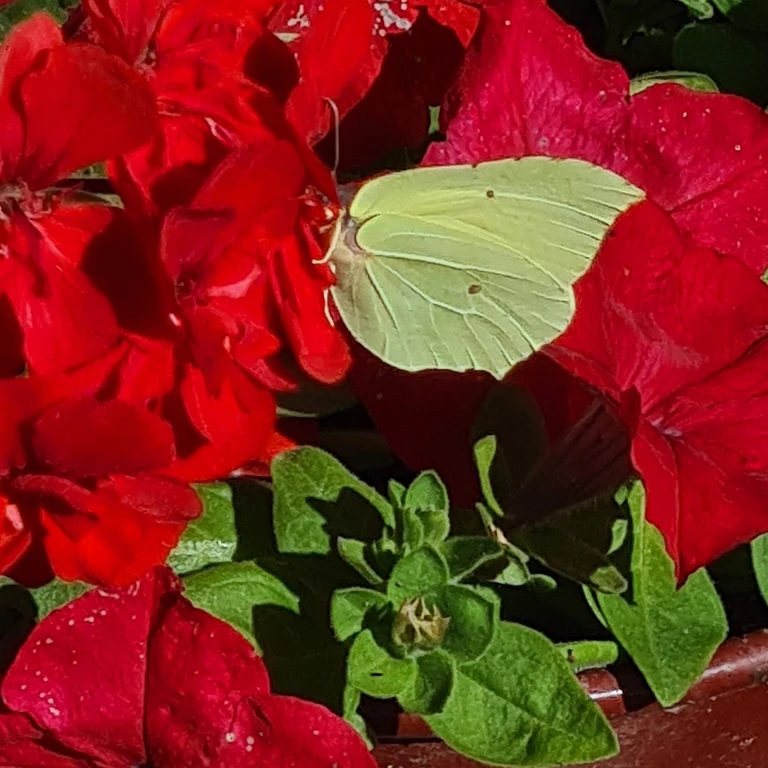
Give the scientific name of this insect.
Gonepteryx rhamni
